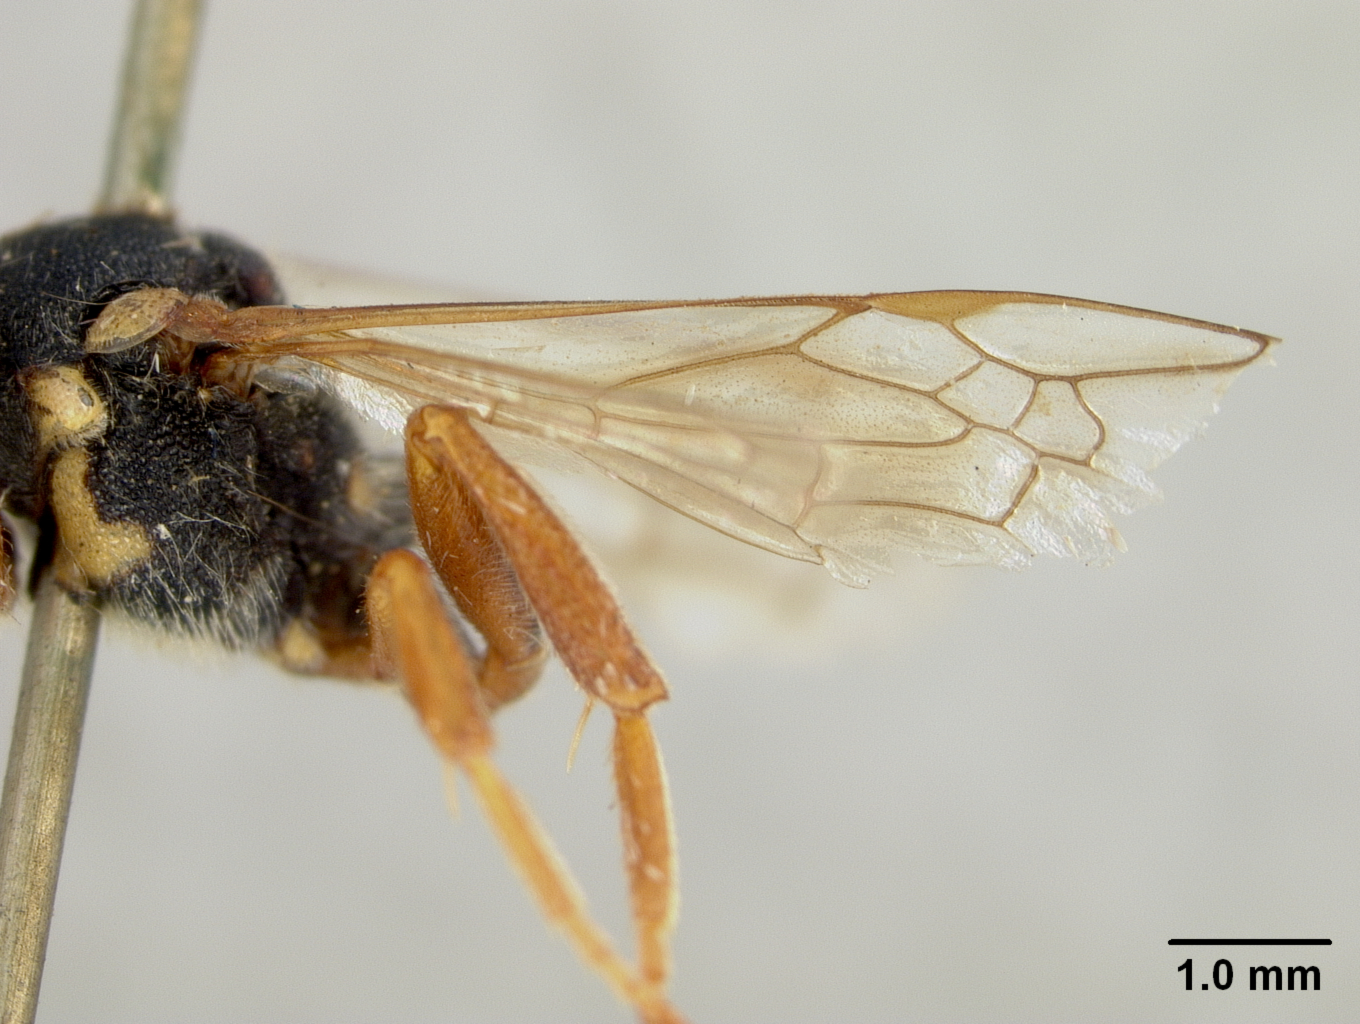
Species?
Nomada gillettei
